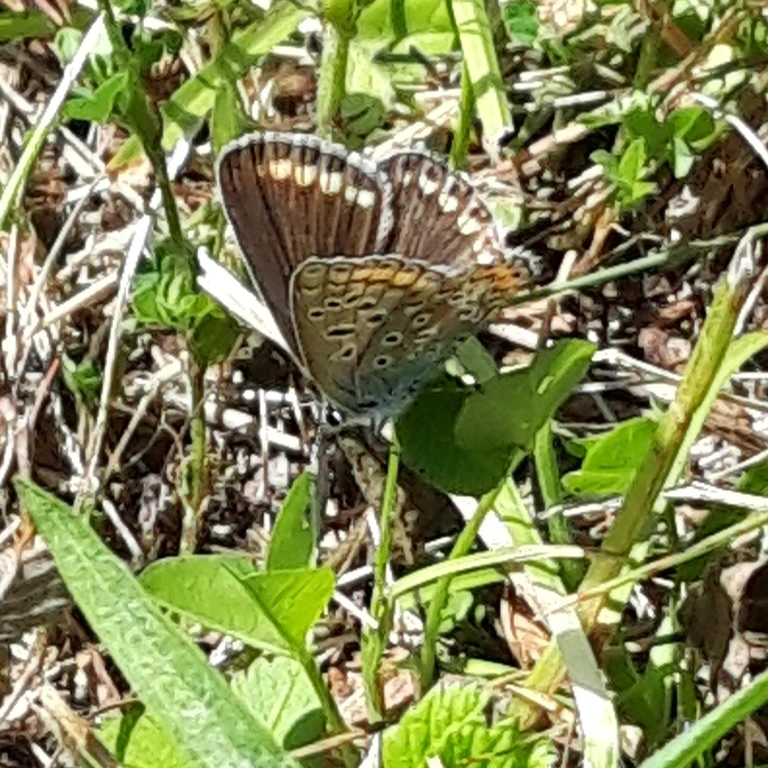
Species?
Polyommatus icarus
